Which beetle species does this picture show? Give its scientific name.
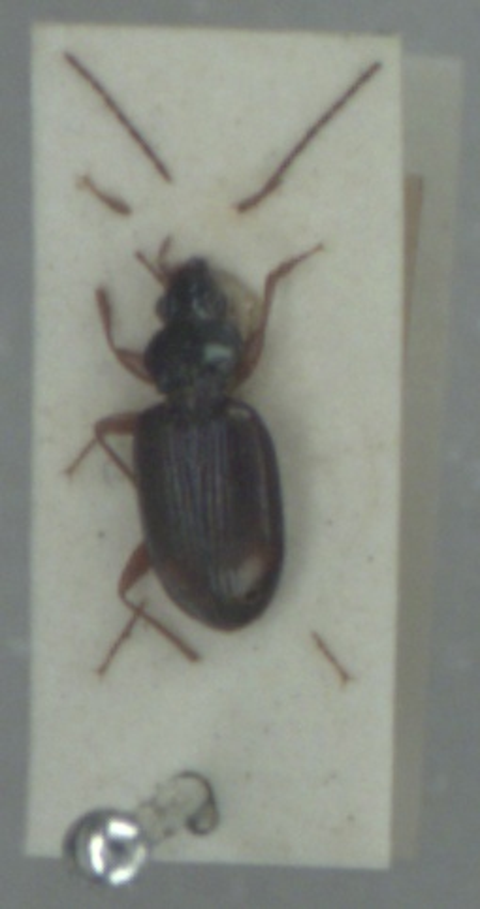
Bembidion lunatum
